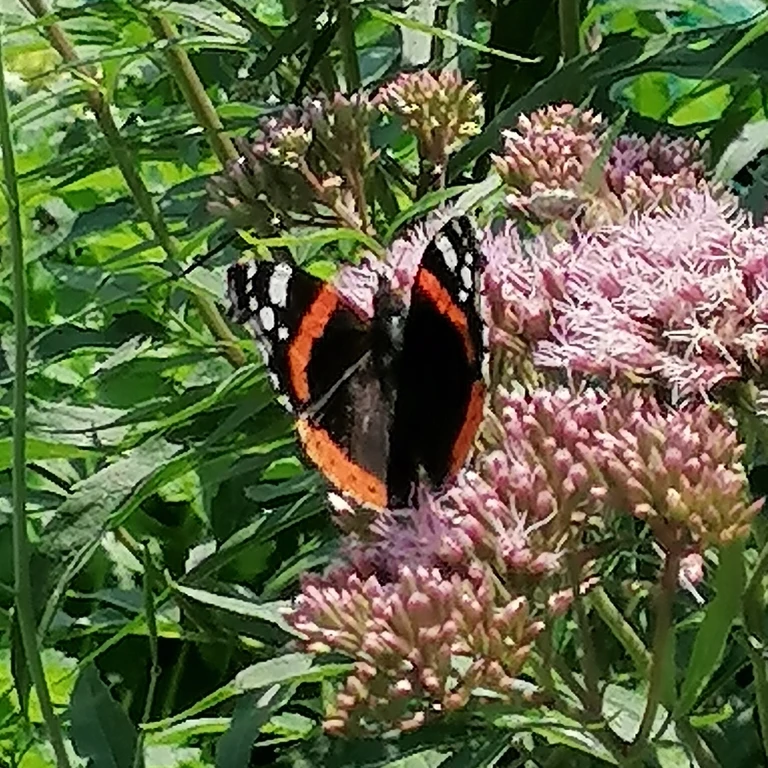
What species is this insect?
Vanessa atalanta
